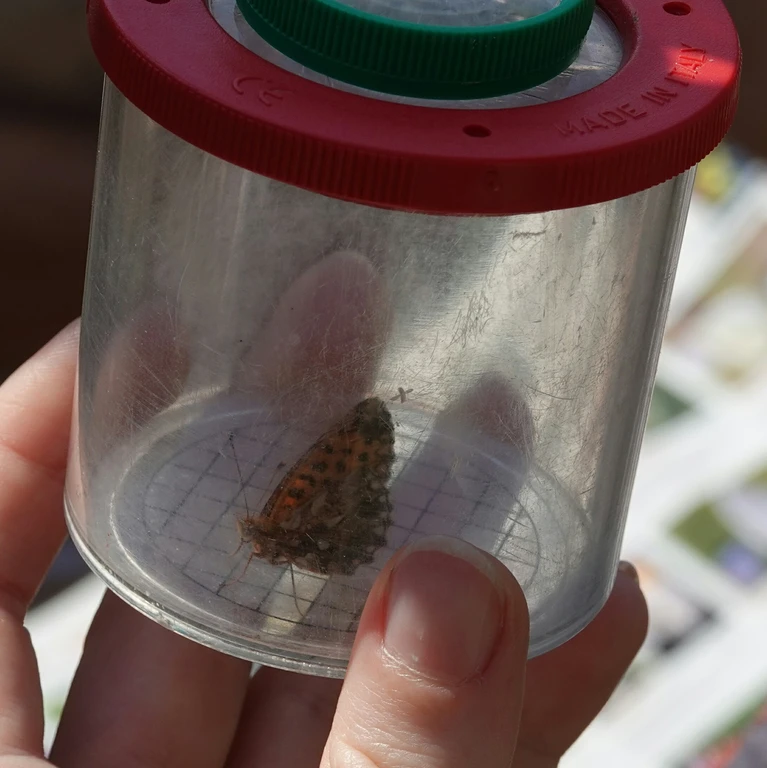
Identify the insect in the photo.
Boloria dia
